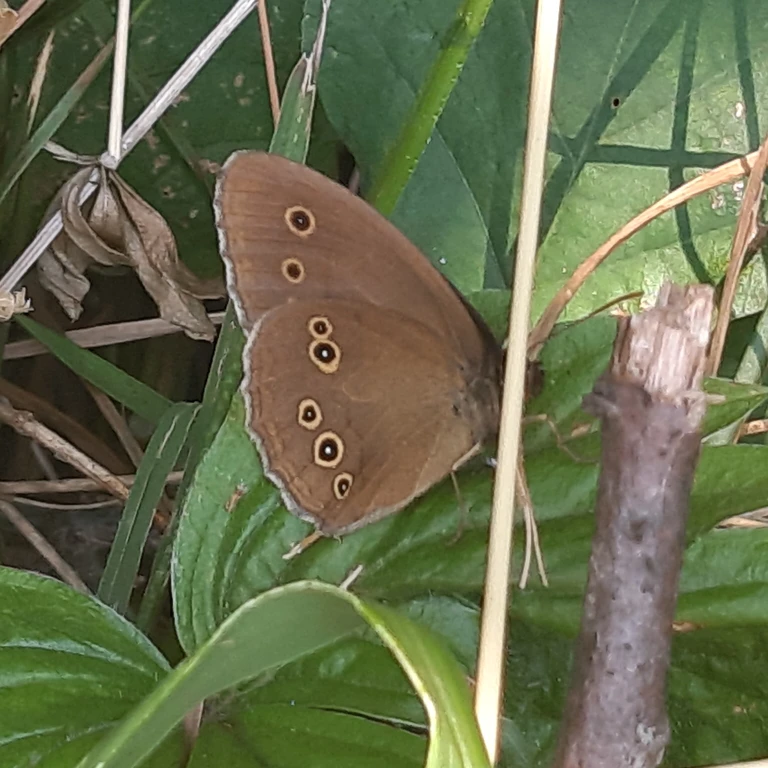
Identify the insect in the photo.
Aphantopus hyperantus
